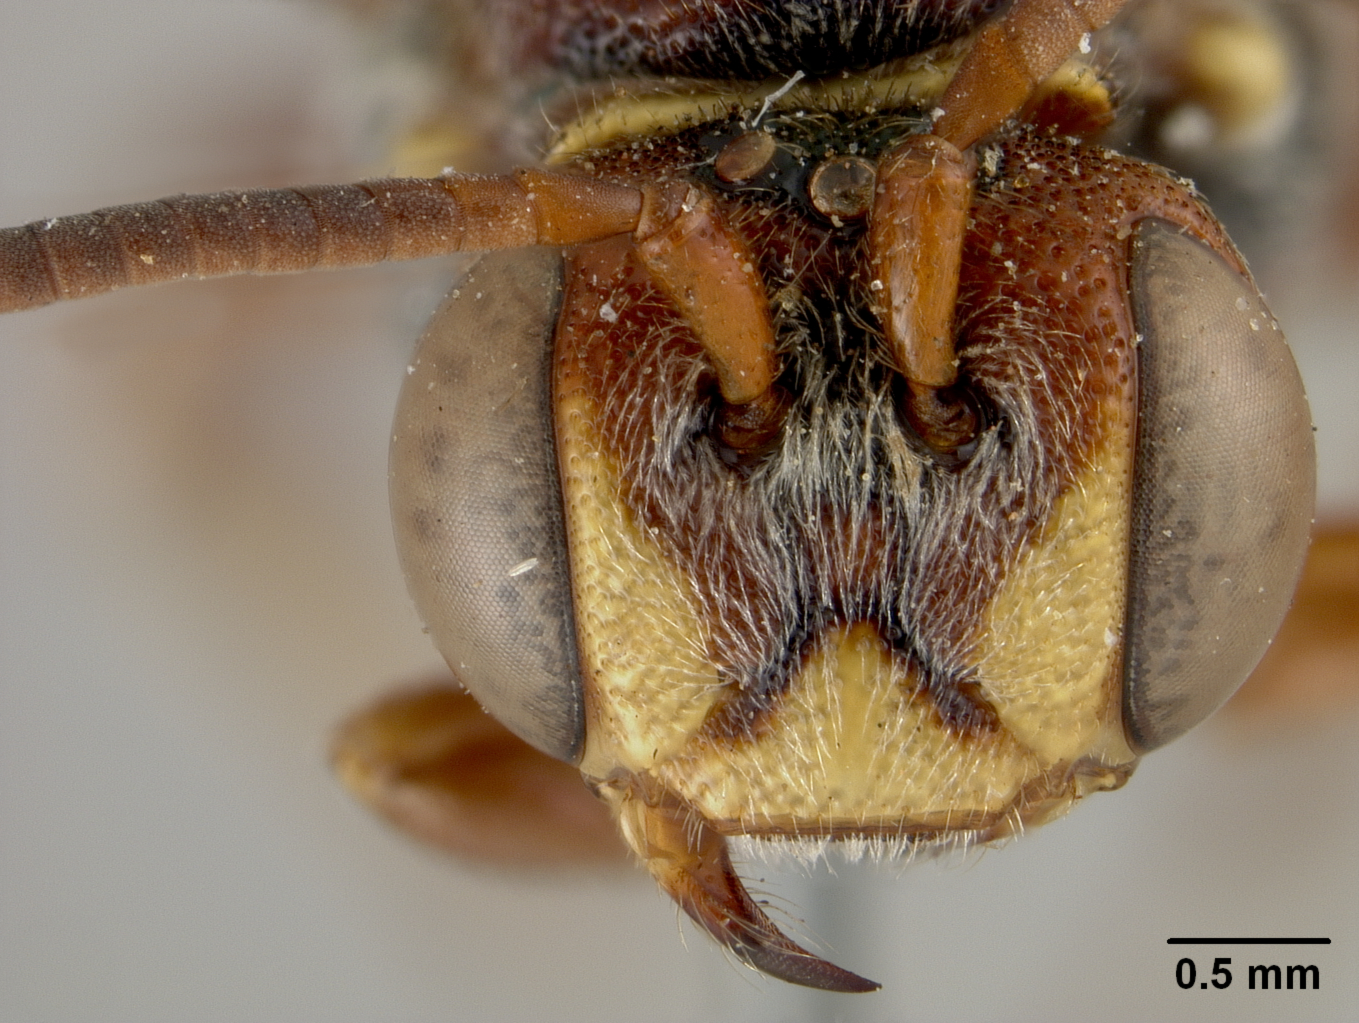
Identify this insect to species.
Nomada carcaranensis
